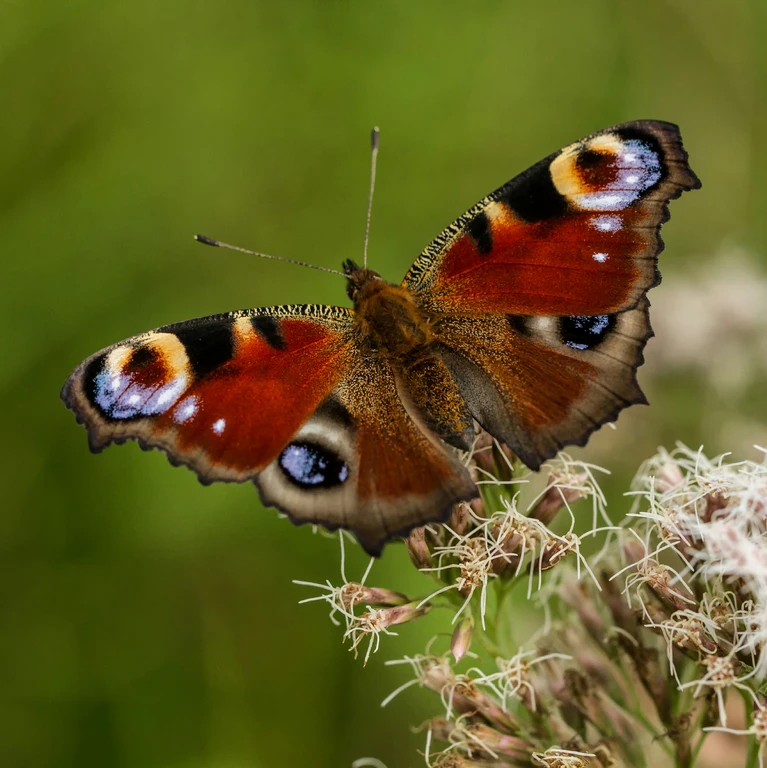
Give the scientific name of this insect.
Aglais io
